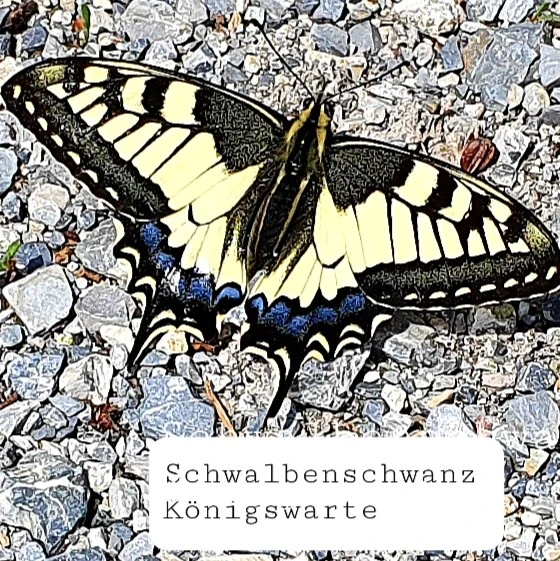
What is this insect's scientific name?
Papilio machaon
